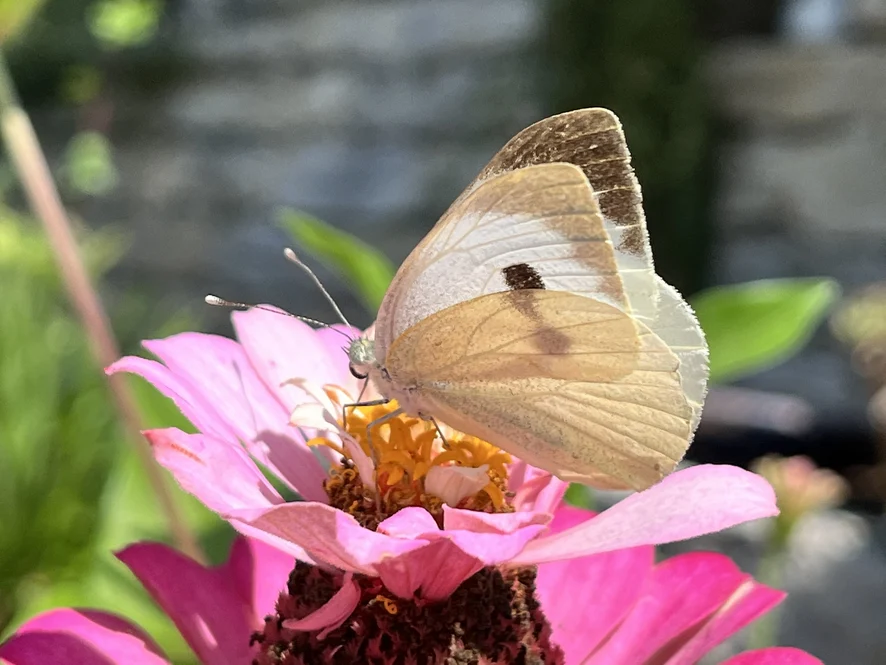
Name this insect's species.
Pieris brassicae
